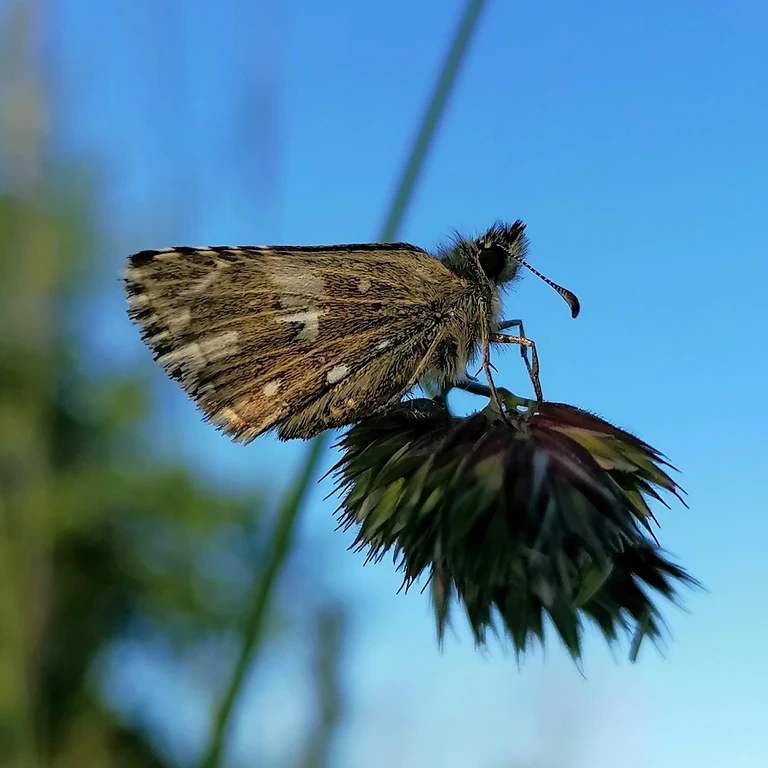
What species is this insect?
Pyrgus malvae
